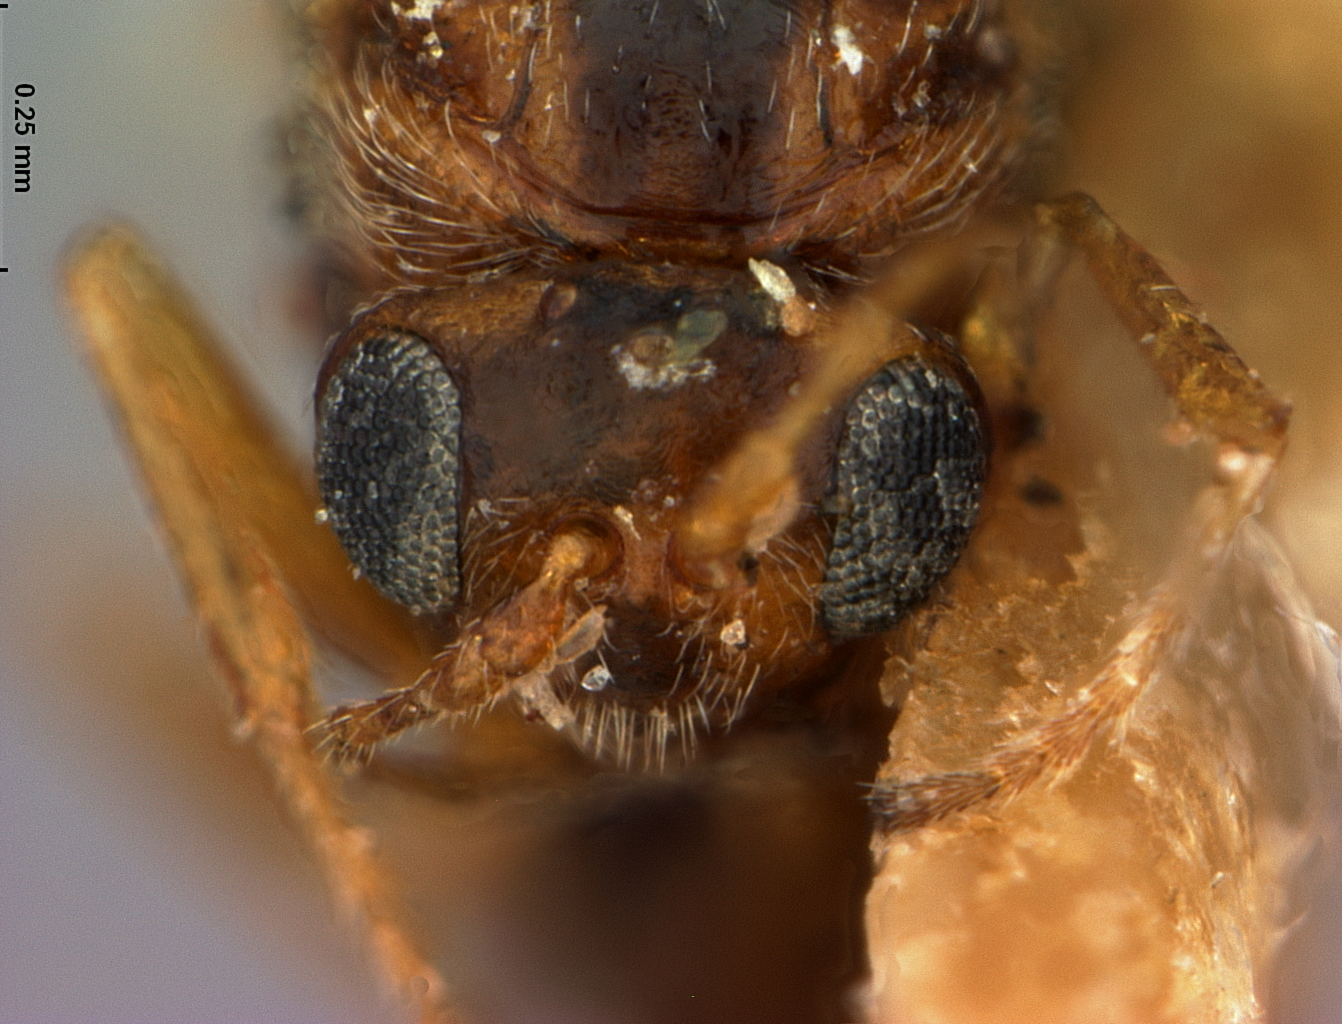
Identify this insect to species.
Diplolepis amphora
